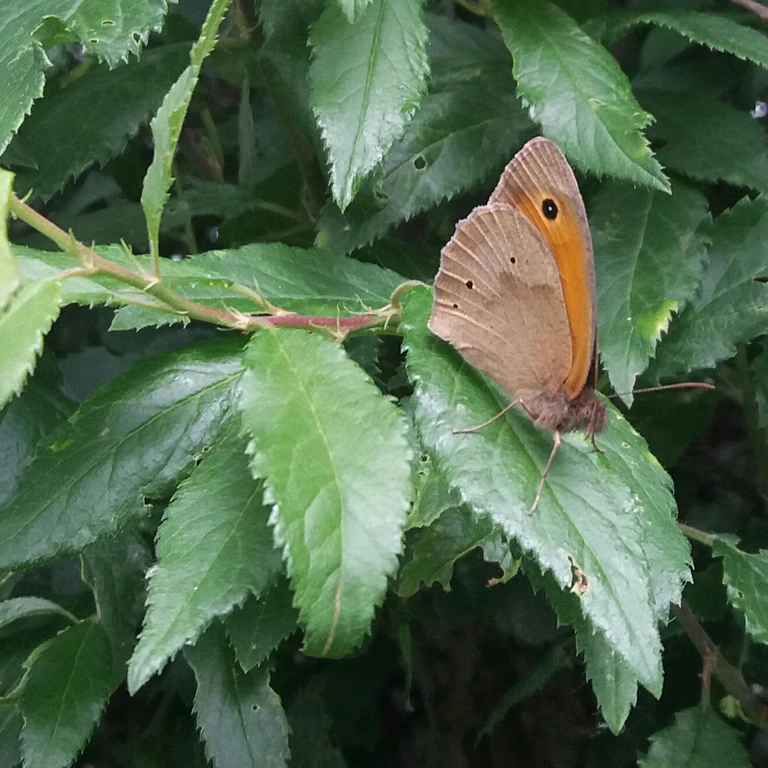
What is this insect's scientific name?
Maniola jurtina
